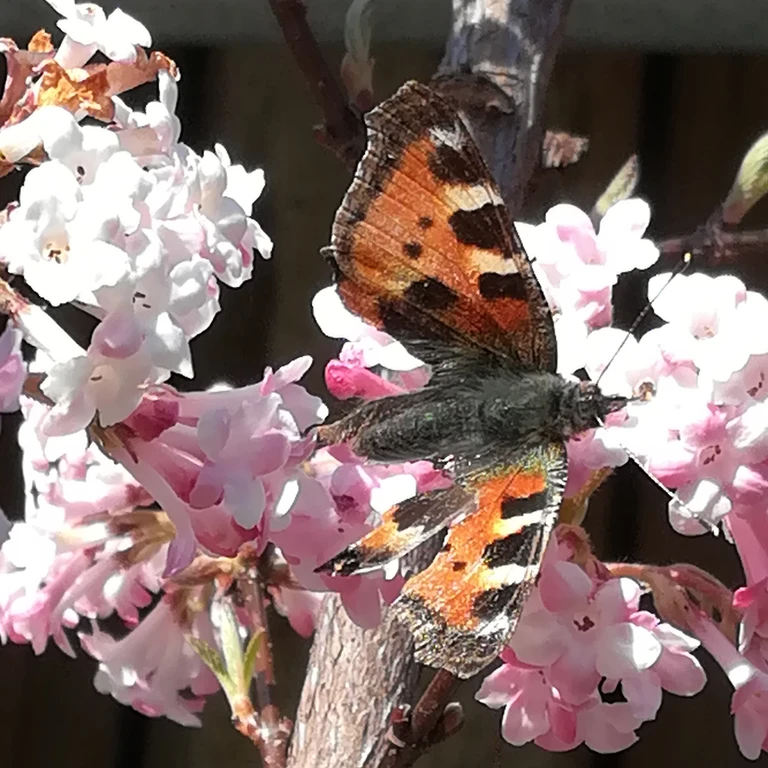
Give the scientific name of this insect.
Aglais urticae
